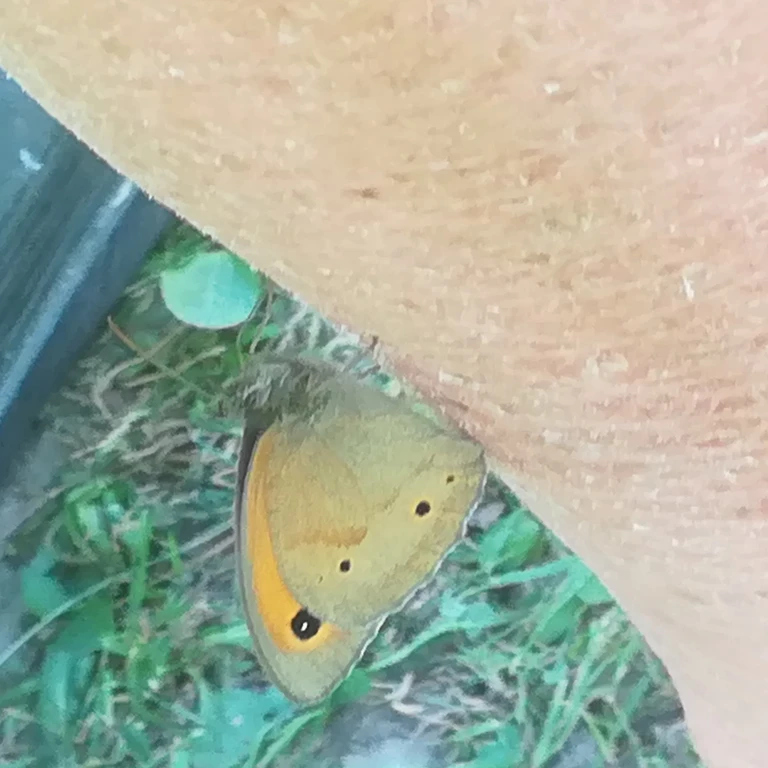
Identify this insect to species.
Maniola jurtina
